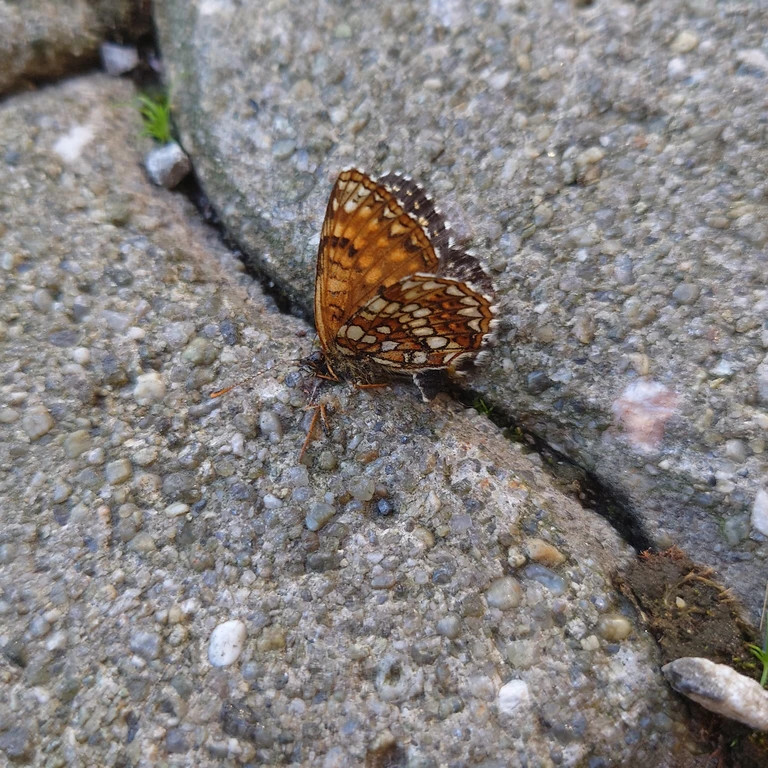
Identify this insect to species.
Melitaea diamina
